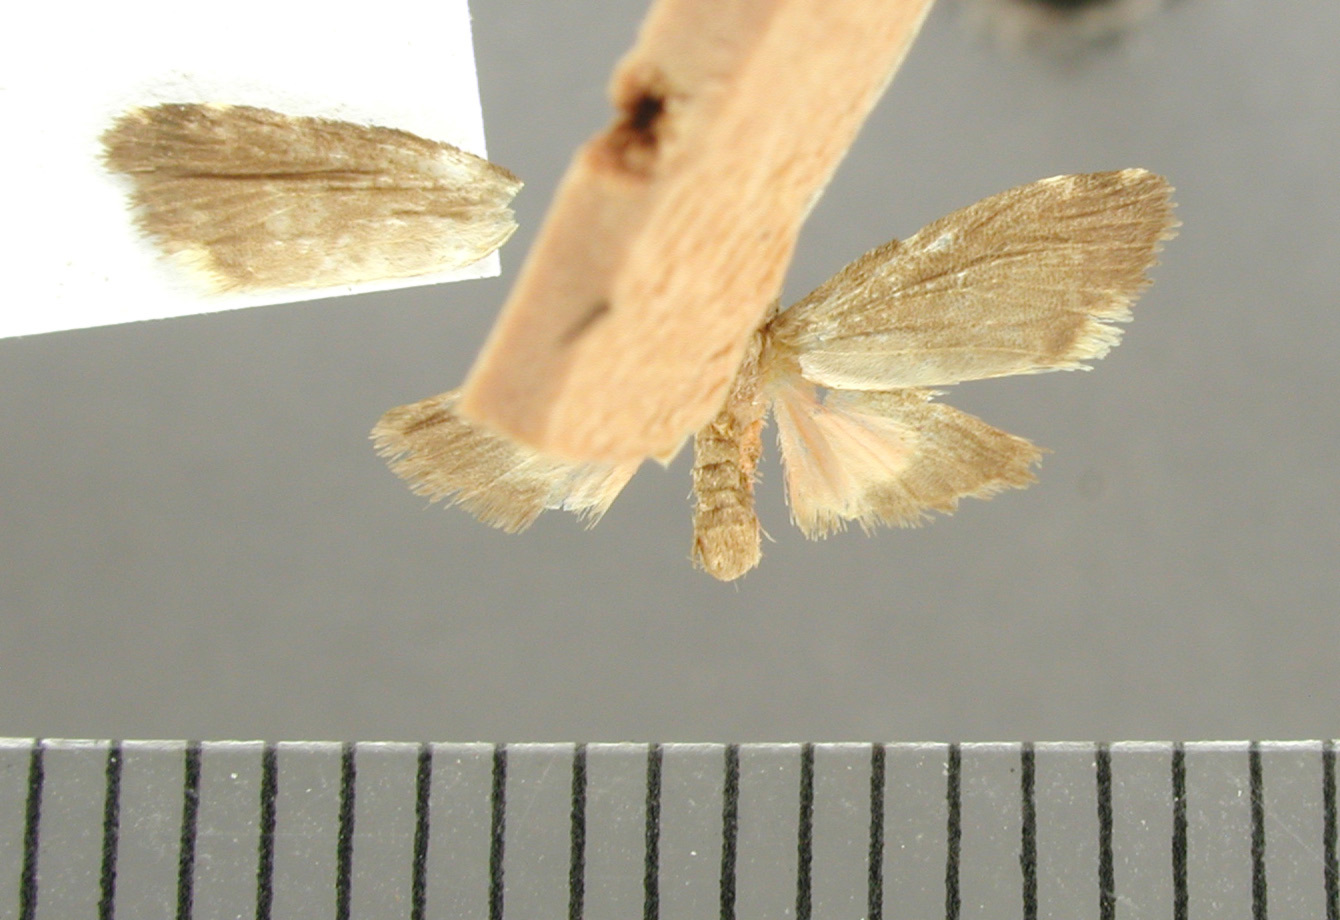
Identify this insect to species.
Talara mona
